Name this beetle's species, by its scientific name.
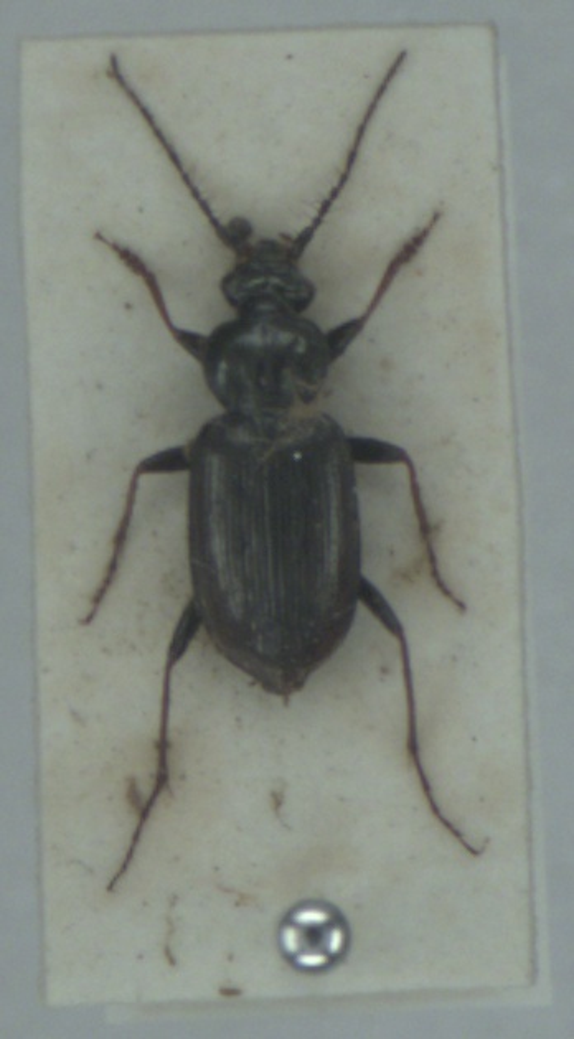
Loricera pilicornis
